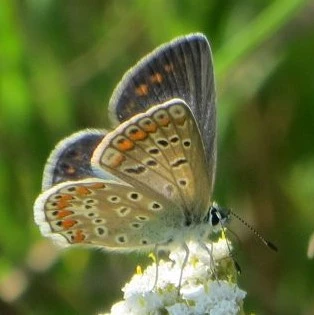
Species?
Polyommatus icarus
